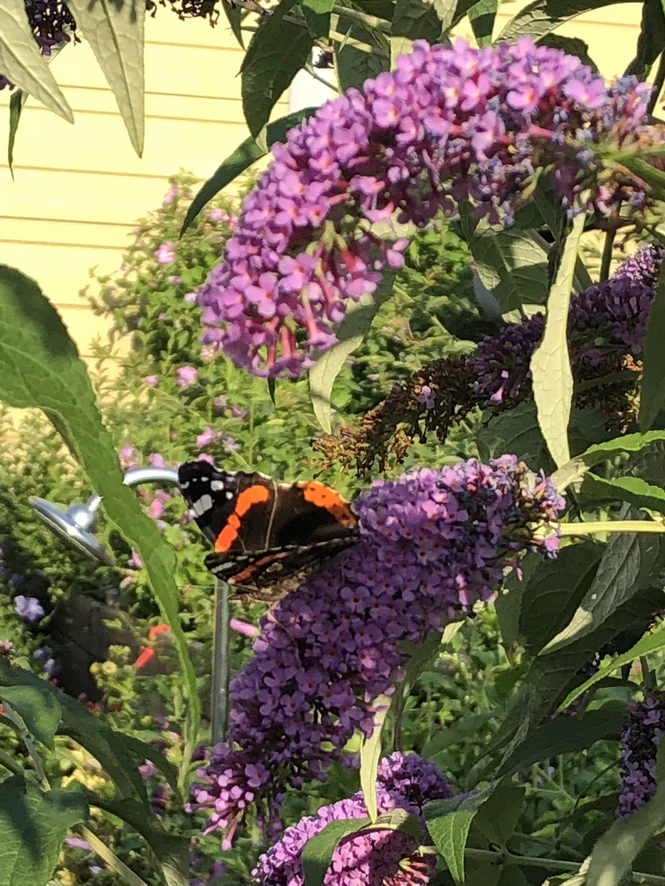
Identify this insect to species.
Vanessa atalanta
